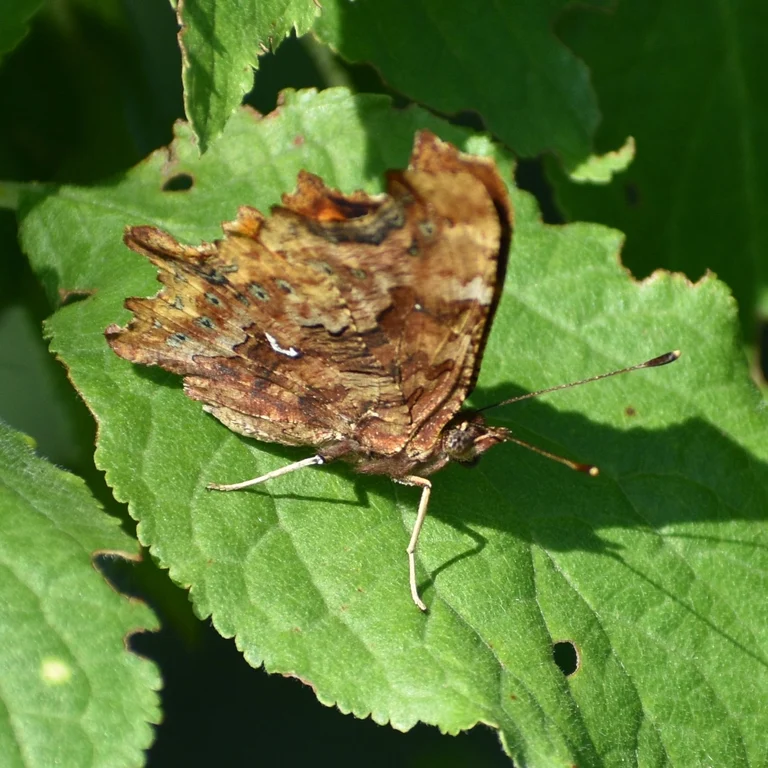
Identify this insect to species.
Polygonia c-album
